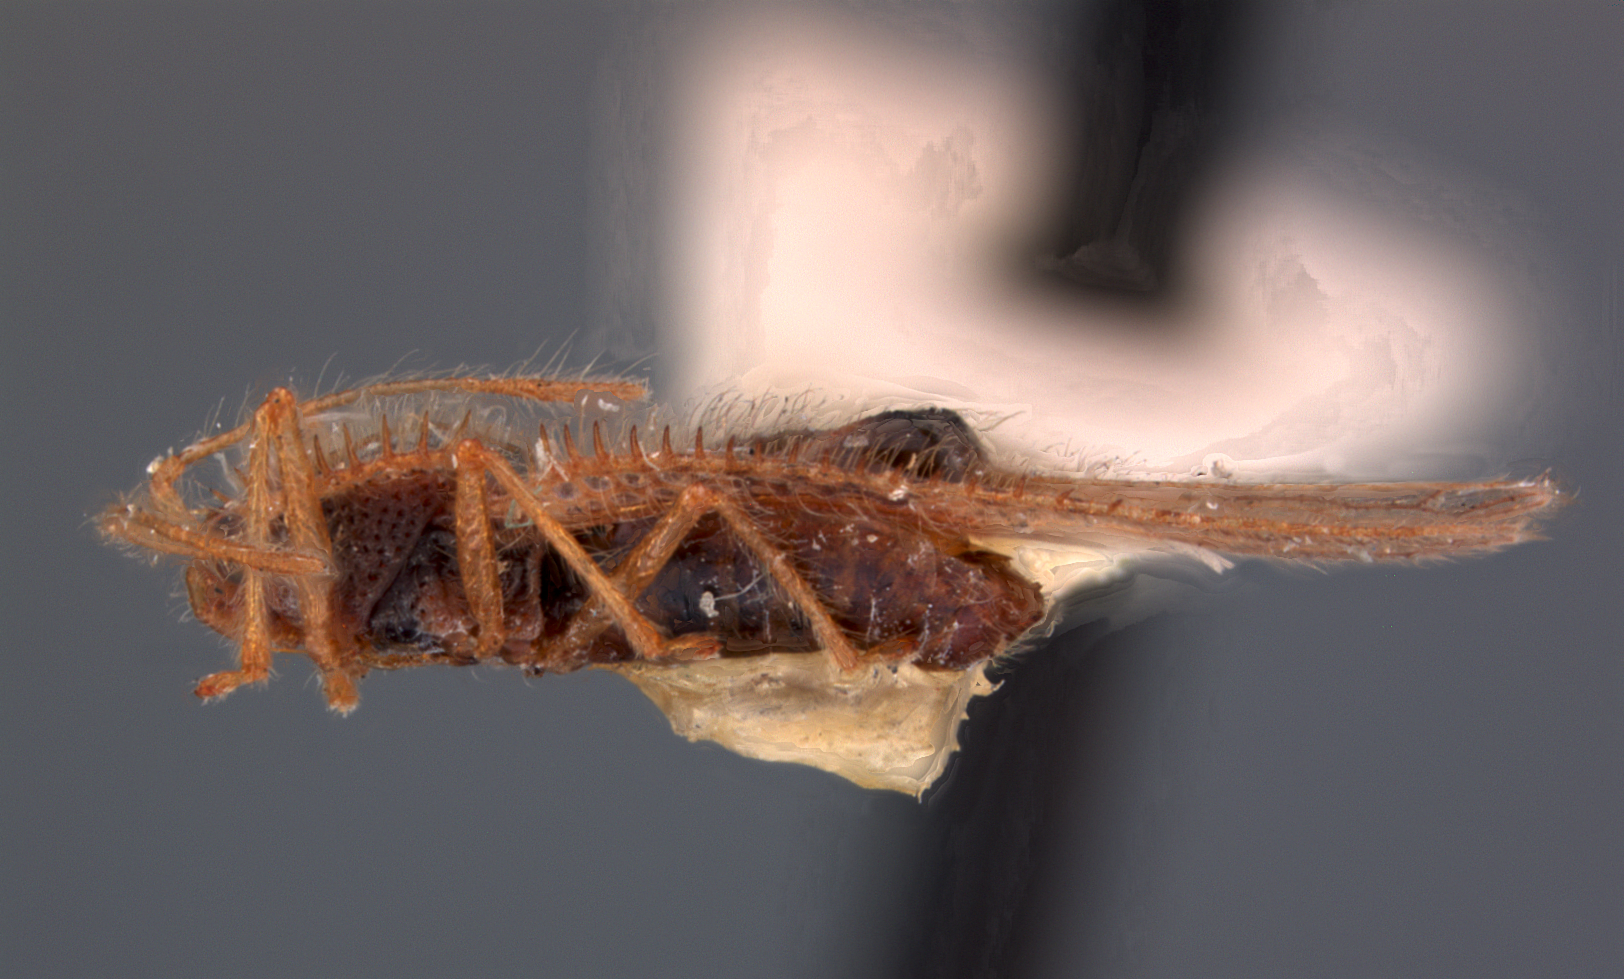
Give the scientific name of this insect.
Acanthocheila tumida
